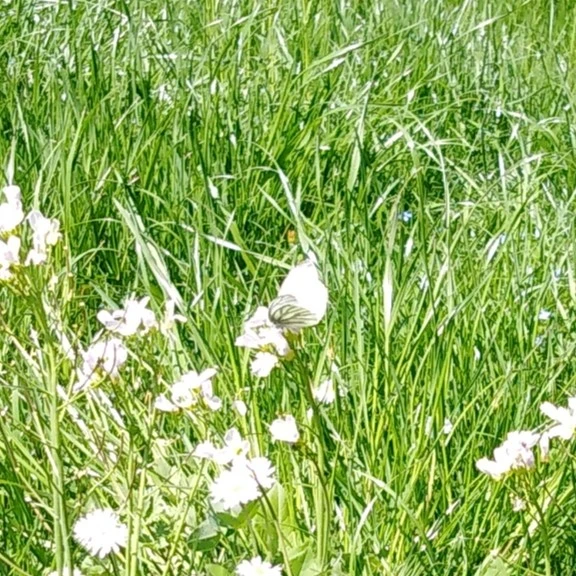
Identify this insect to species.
Pieris napi
